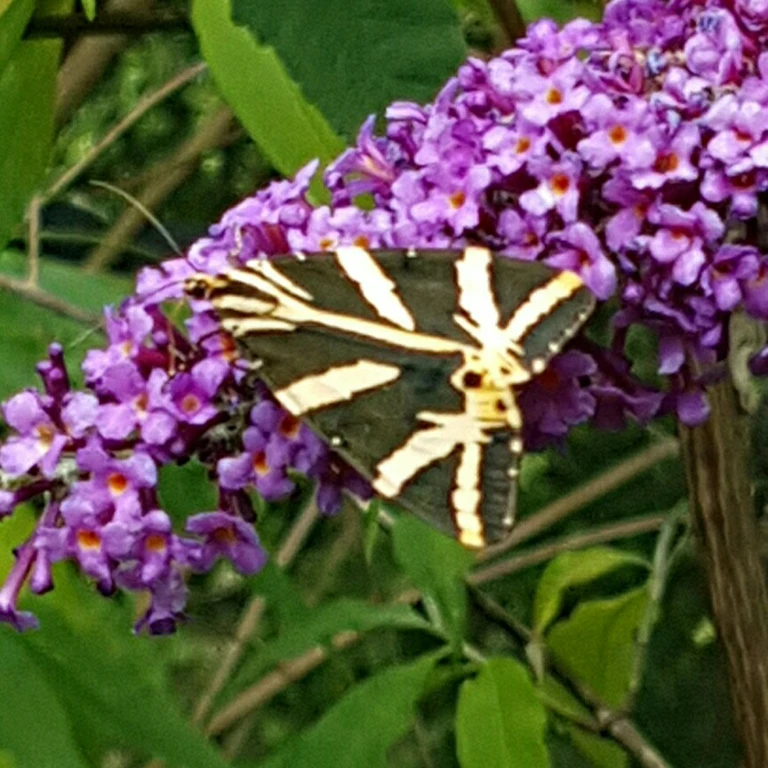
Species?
Euplagia quadripunctaria
